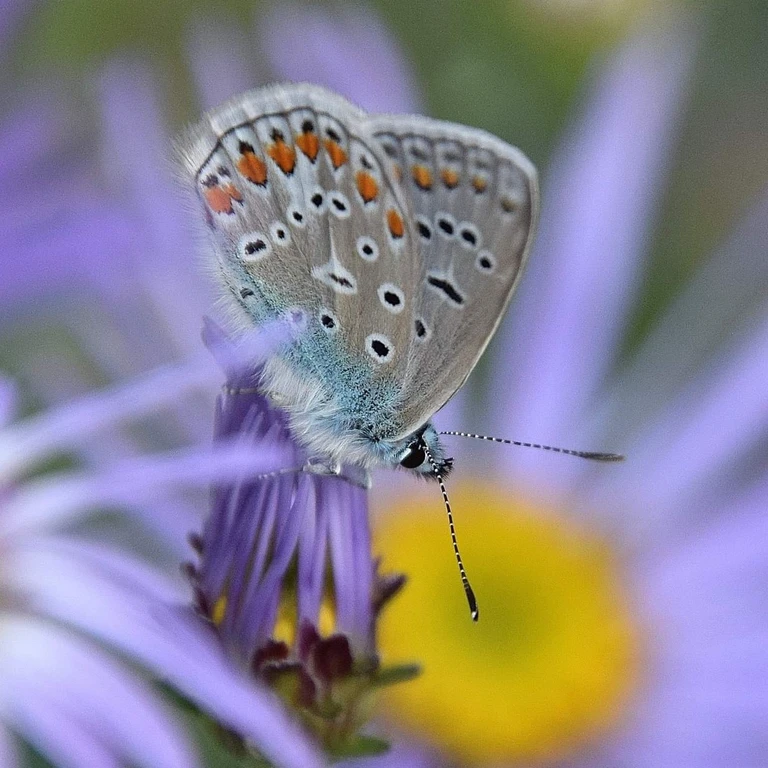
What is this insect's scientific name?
Polyommatus icarus
